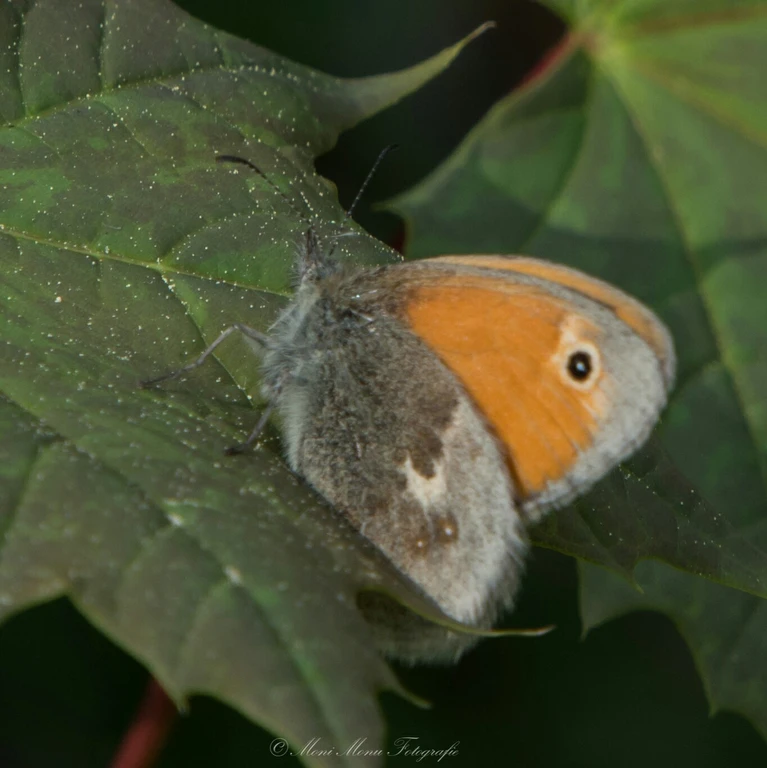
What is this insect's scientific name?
Coenonympha pamphilus
